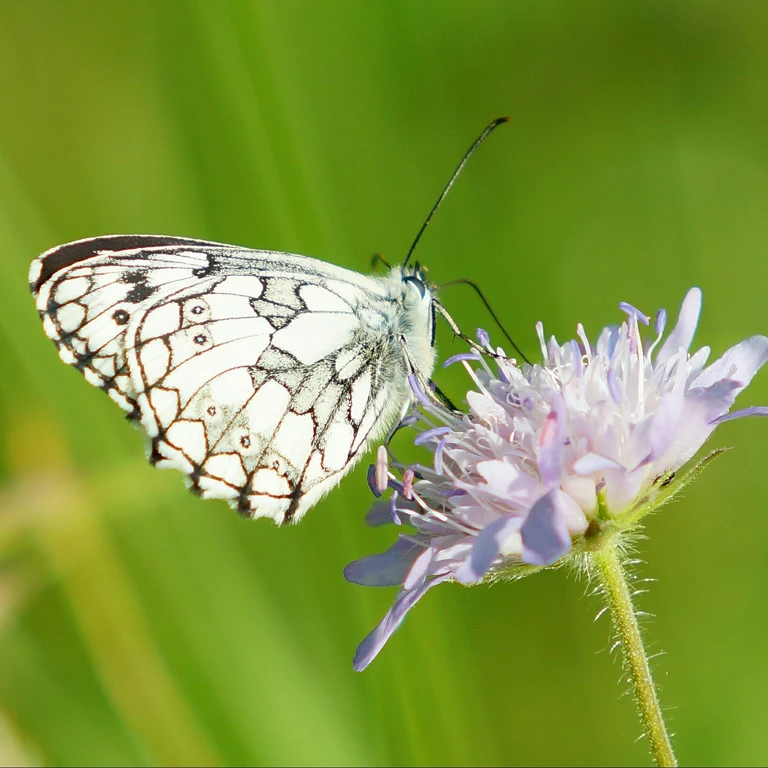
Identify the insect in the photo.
Melanargia galathea
